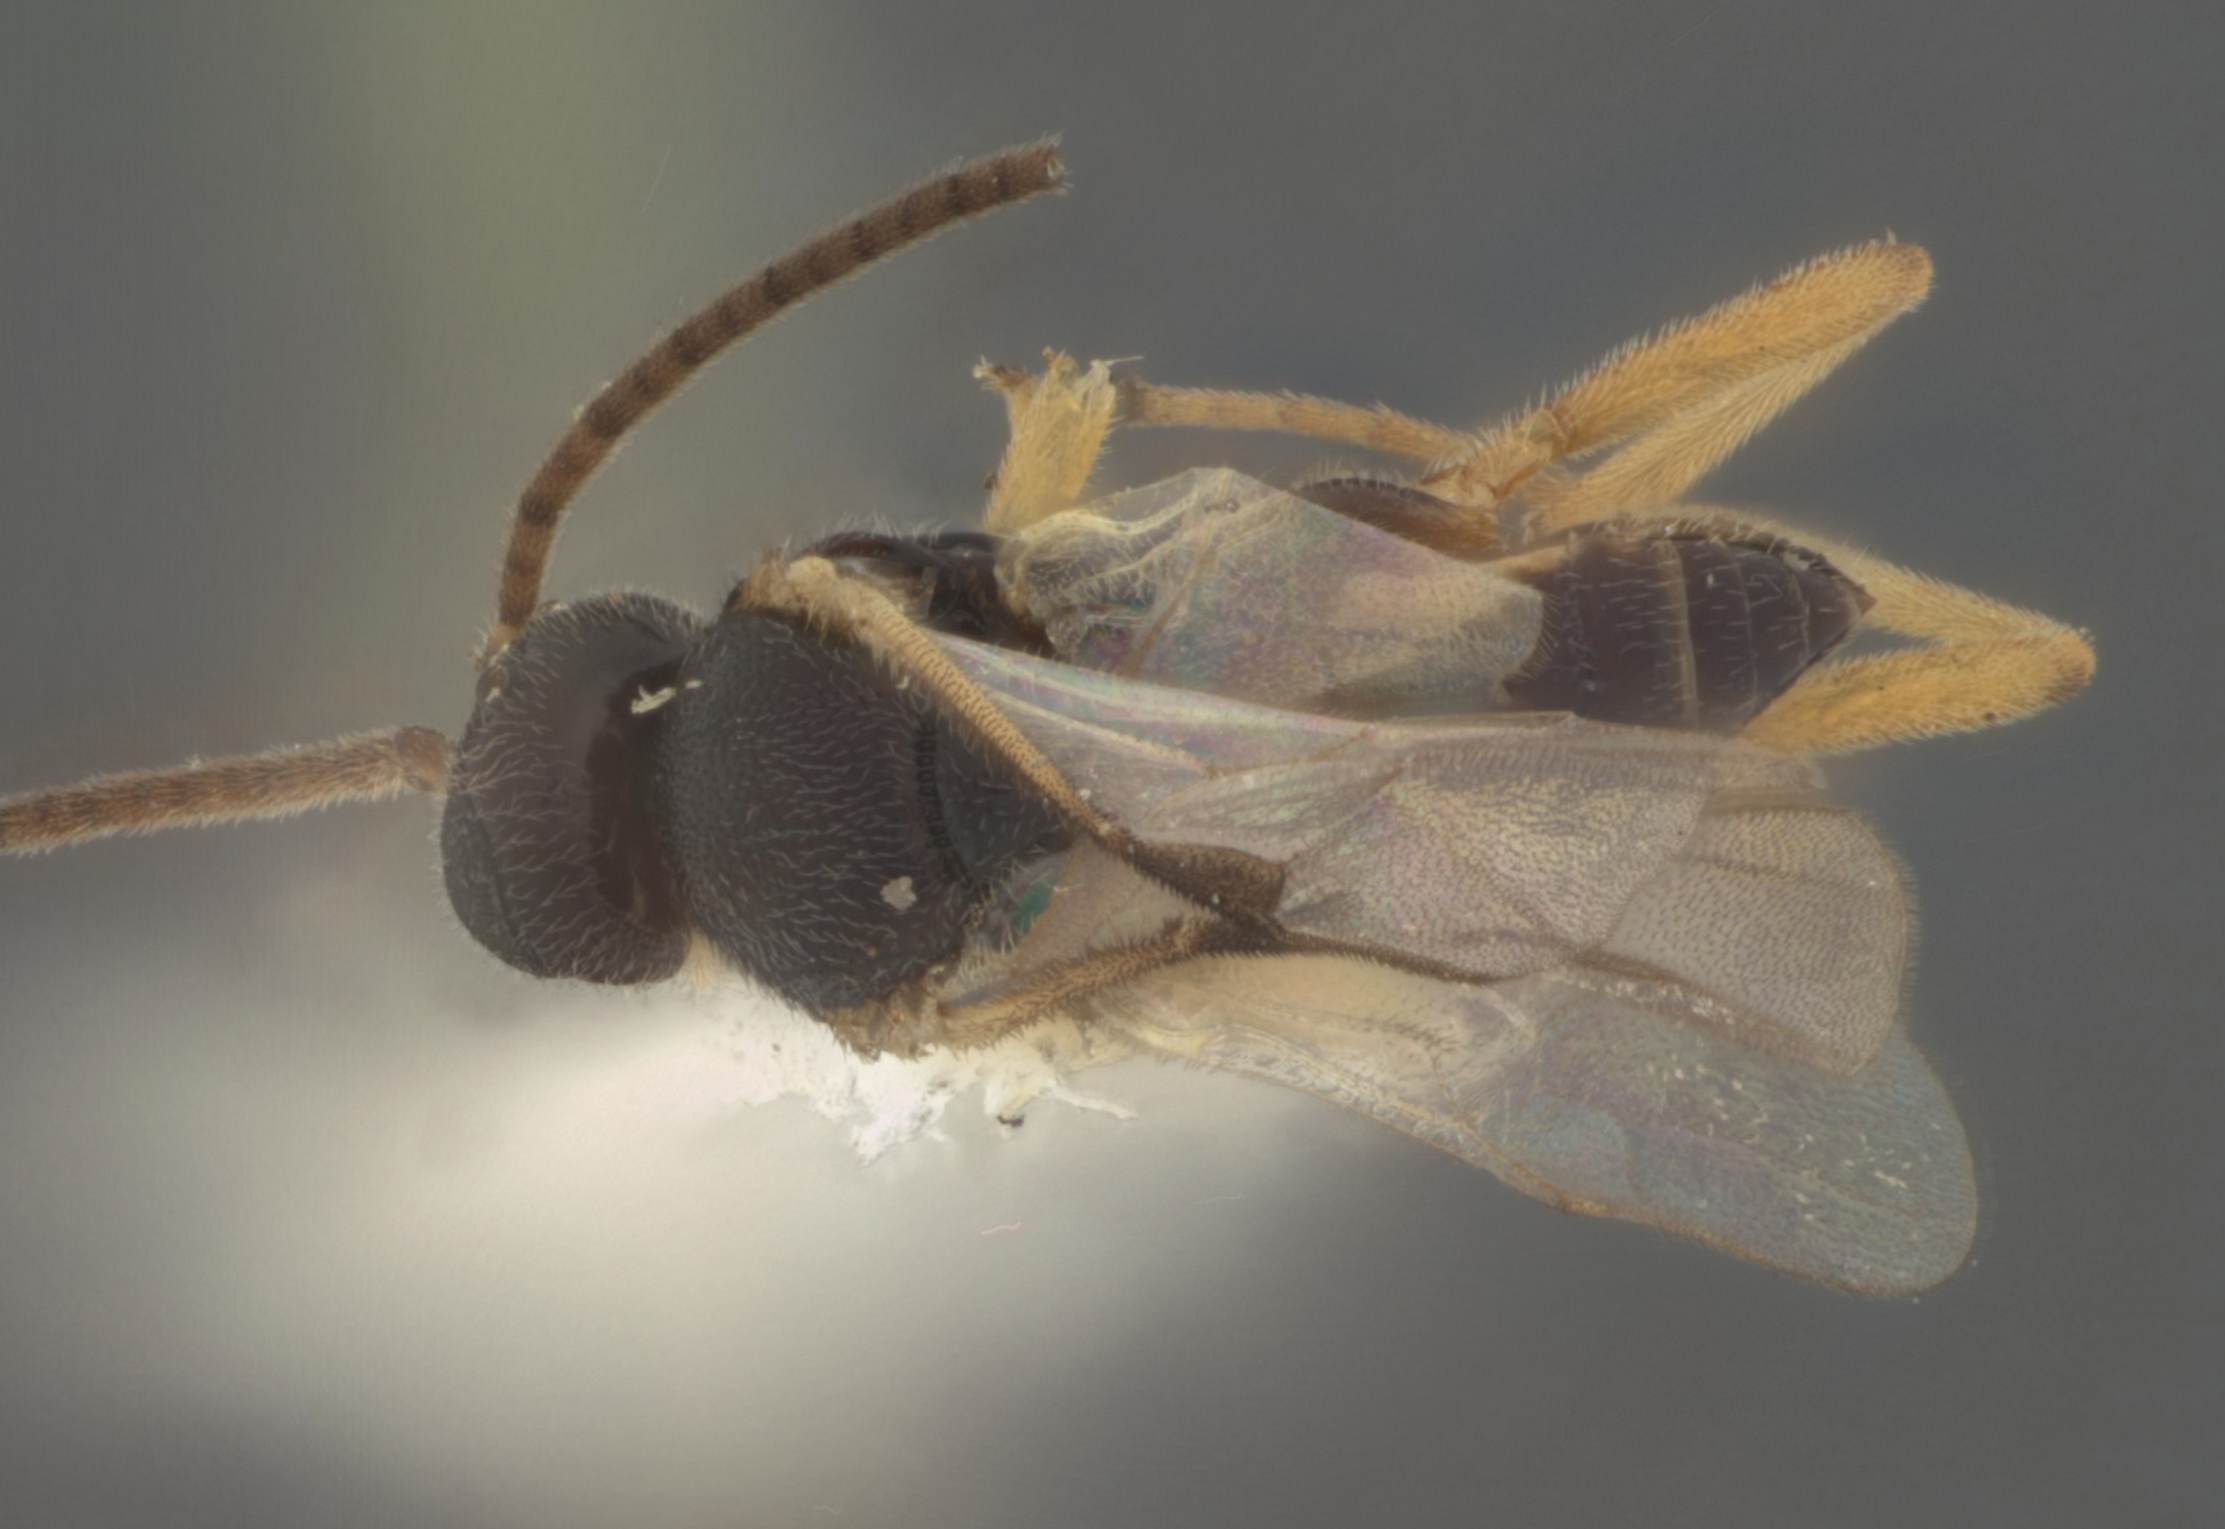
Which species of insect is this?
Apanteles mayaguezensis
